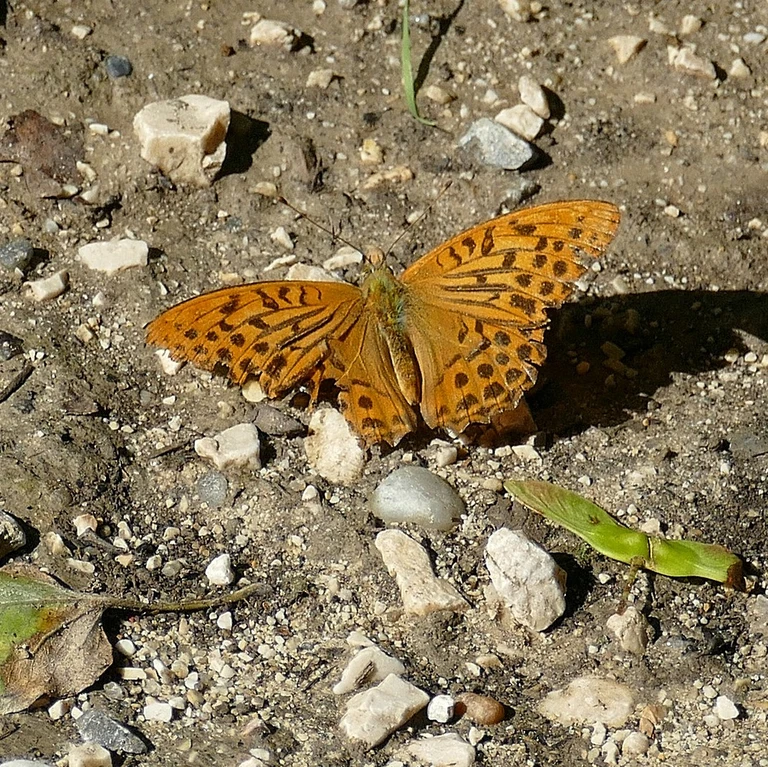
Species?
Argynnis paphia
